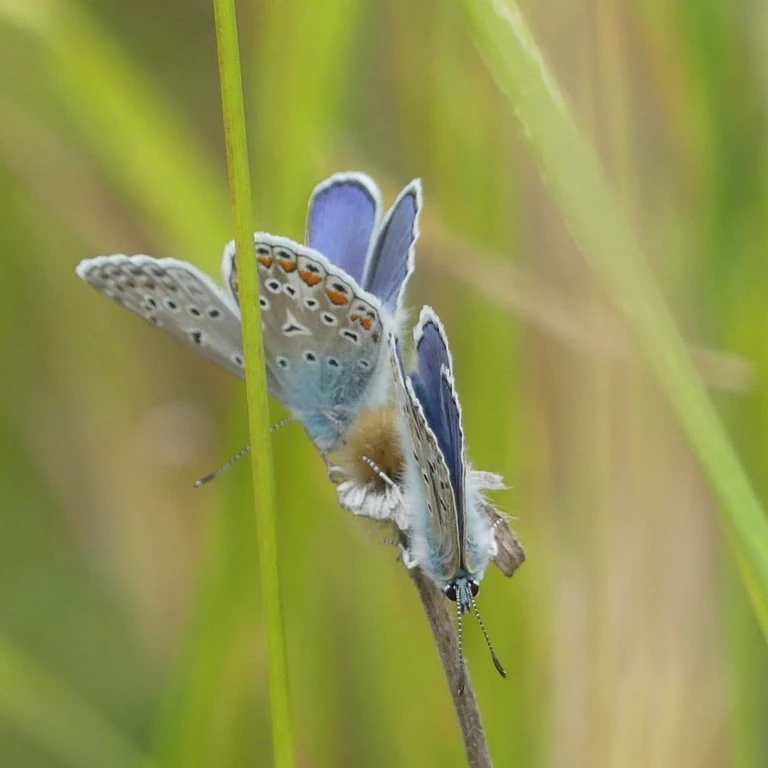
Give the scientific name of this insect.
Polyommatus icarus
